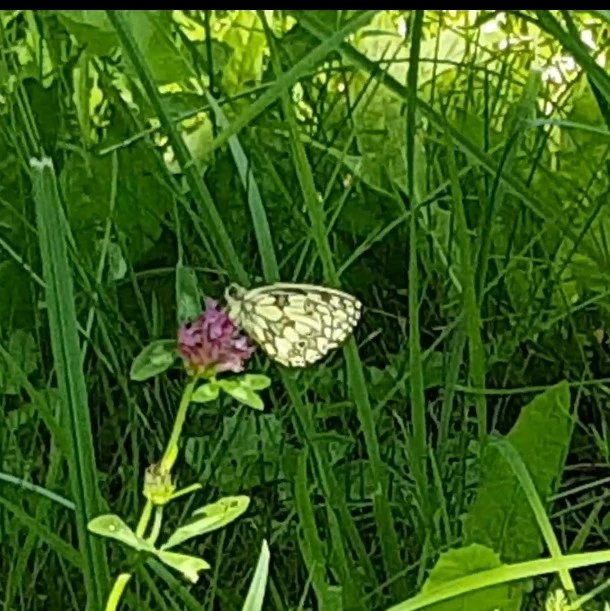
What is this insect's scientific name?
Melanargia galathea
